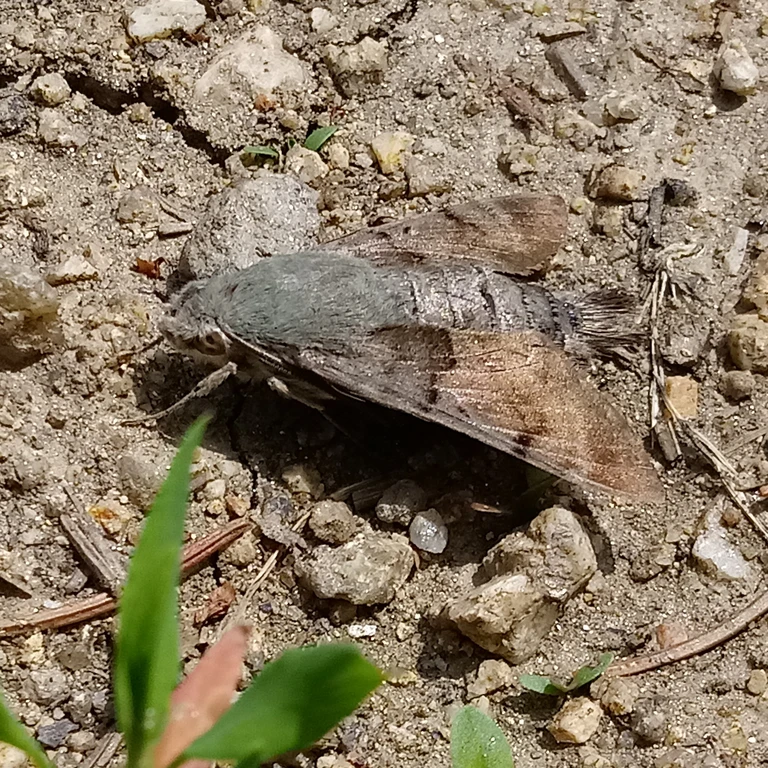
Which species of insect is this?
Macroglossum stellatarum
